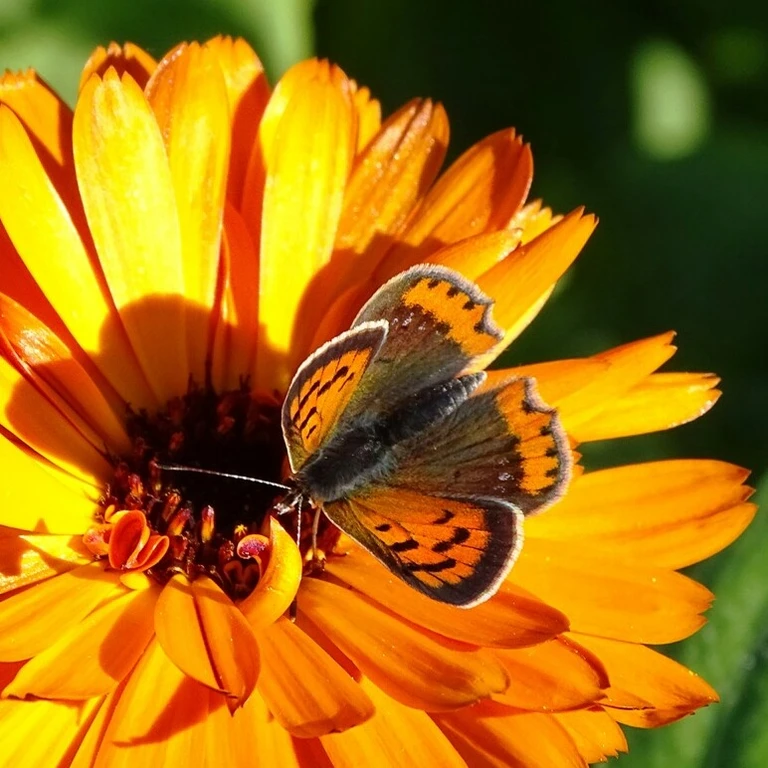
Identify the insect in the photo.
Lycaena phlaeas
